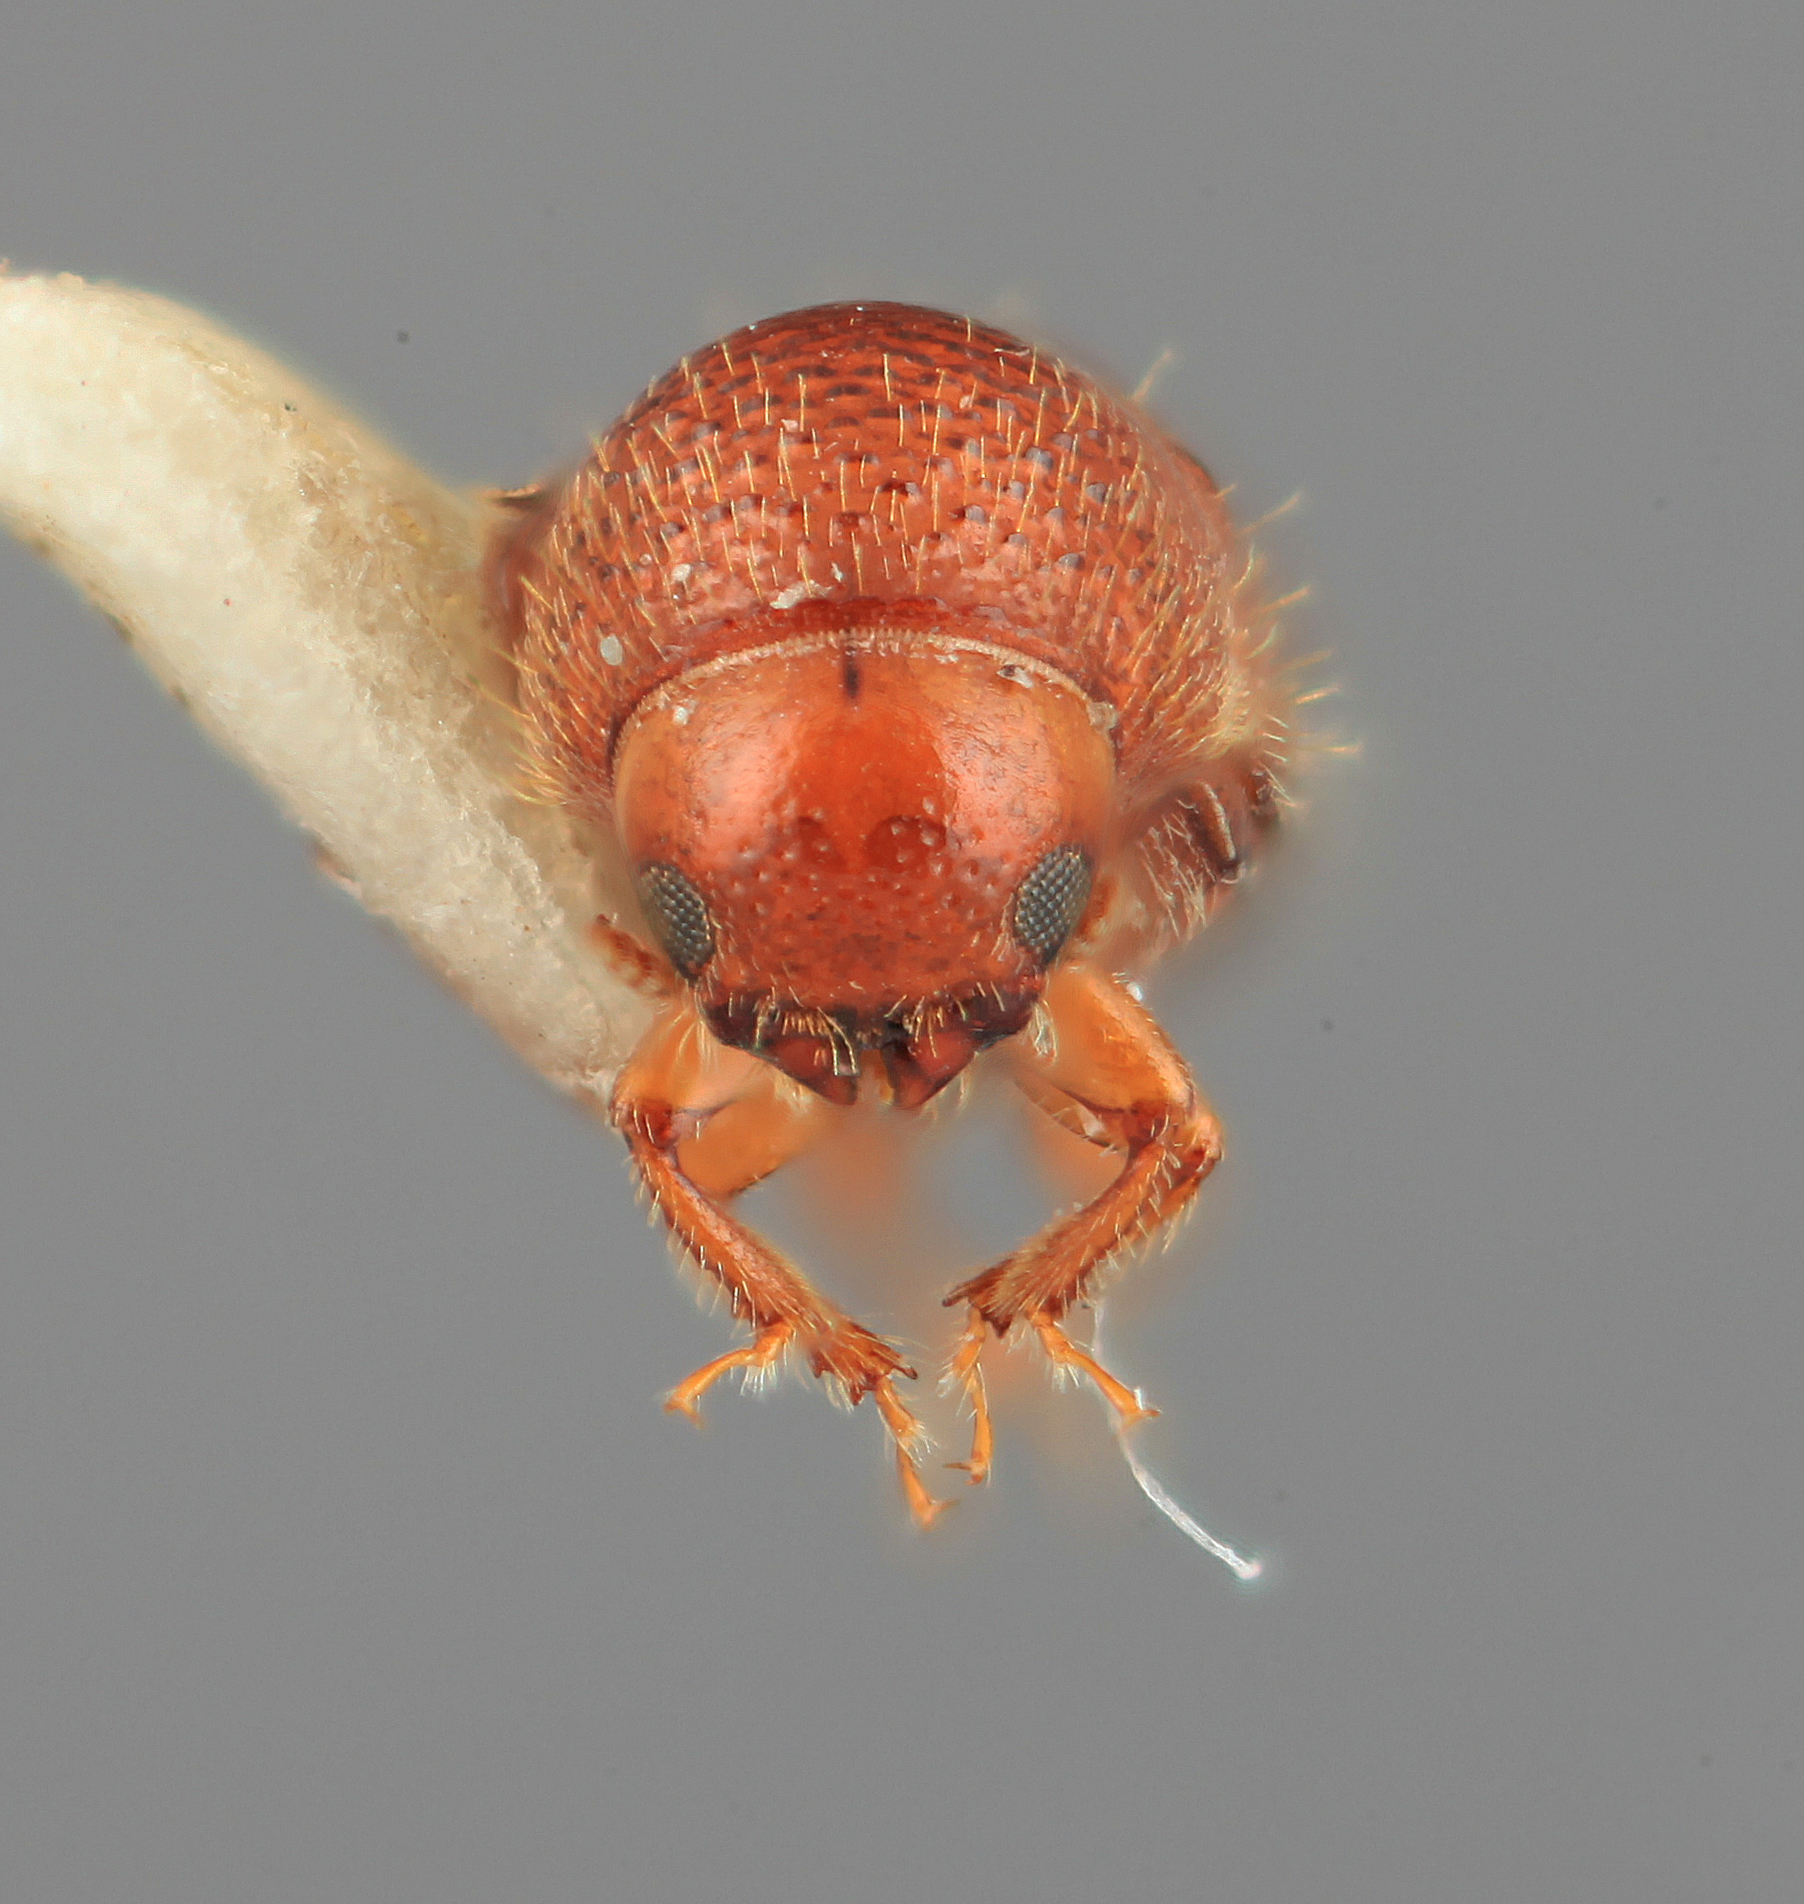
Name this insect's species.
Phelloterus tersus
